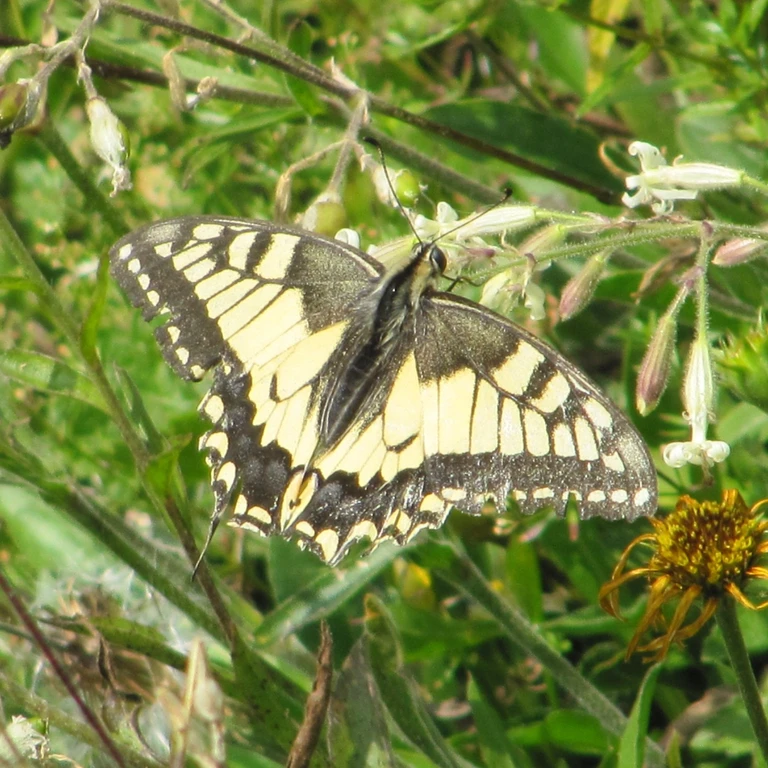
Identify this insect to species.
Papilio machaon
